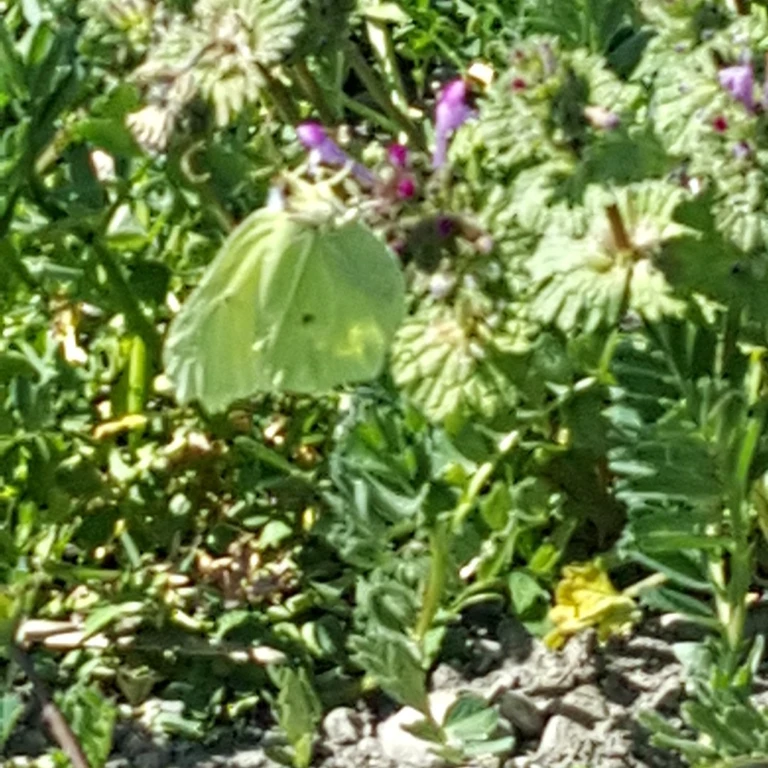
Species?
Gonepteryx rhamni
